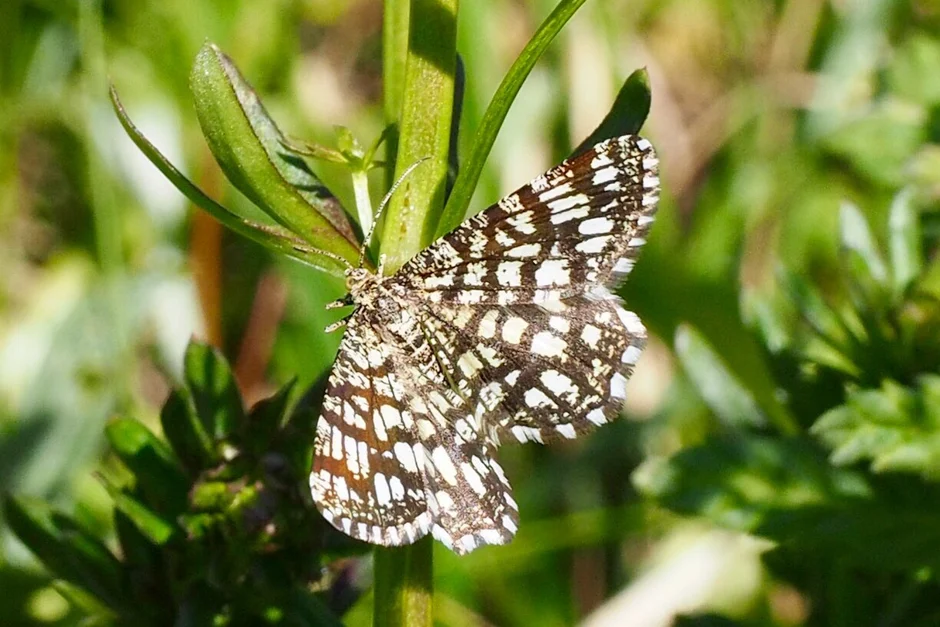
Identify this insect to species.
Chiasmia clathrata
